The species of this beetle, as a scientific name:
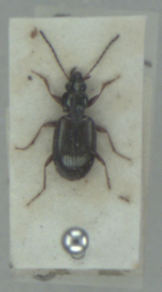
Bembidion deletum
